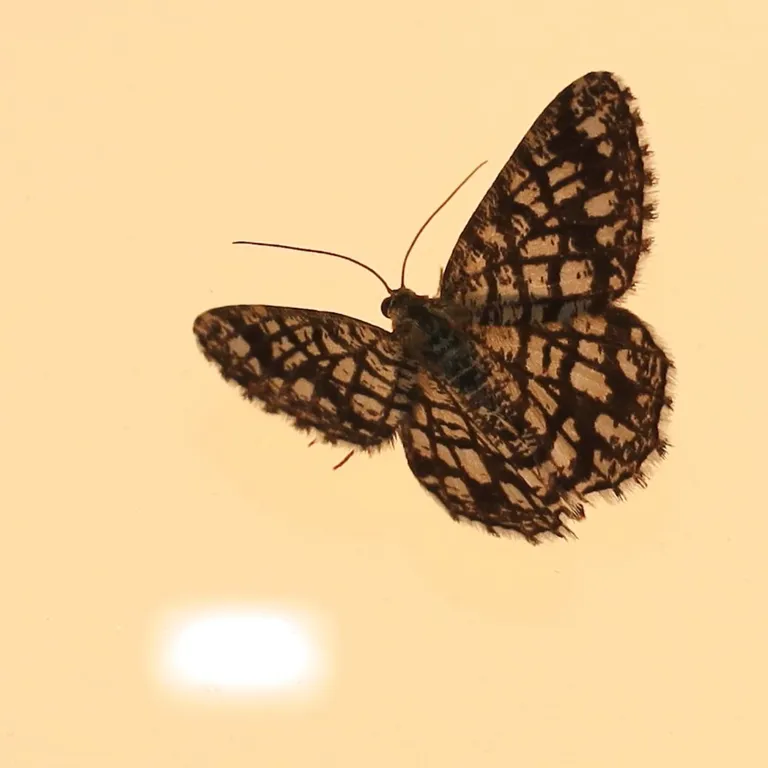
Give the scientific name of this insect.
Chiasmia clathrata
